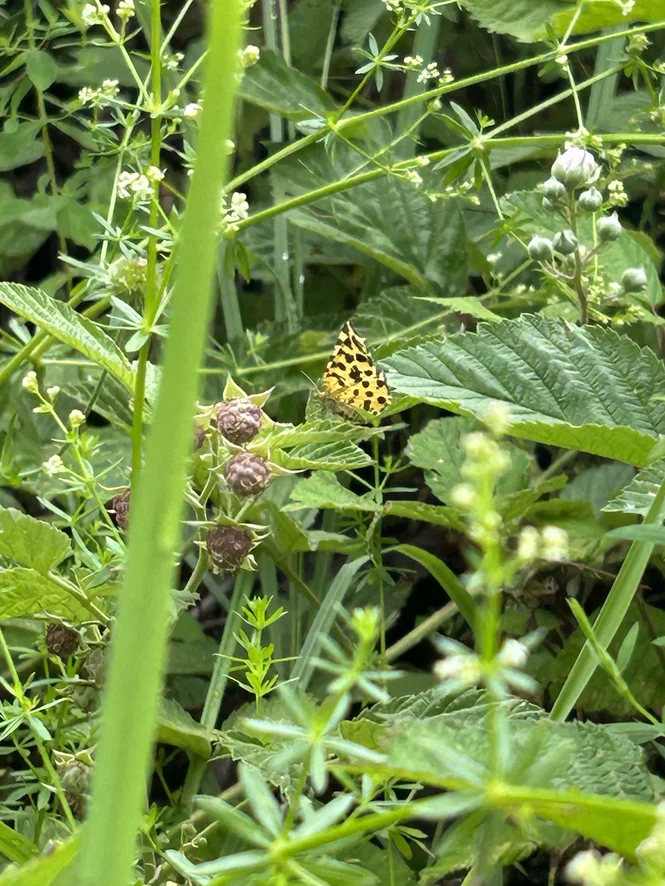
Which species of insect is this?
Pseudopanthera macularia
